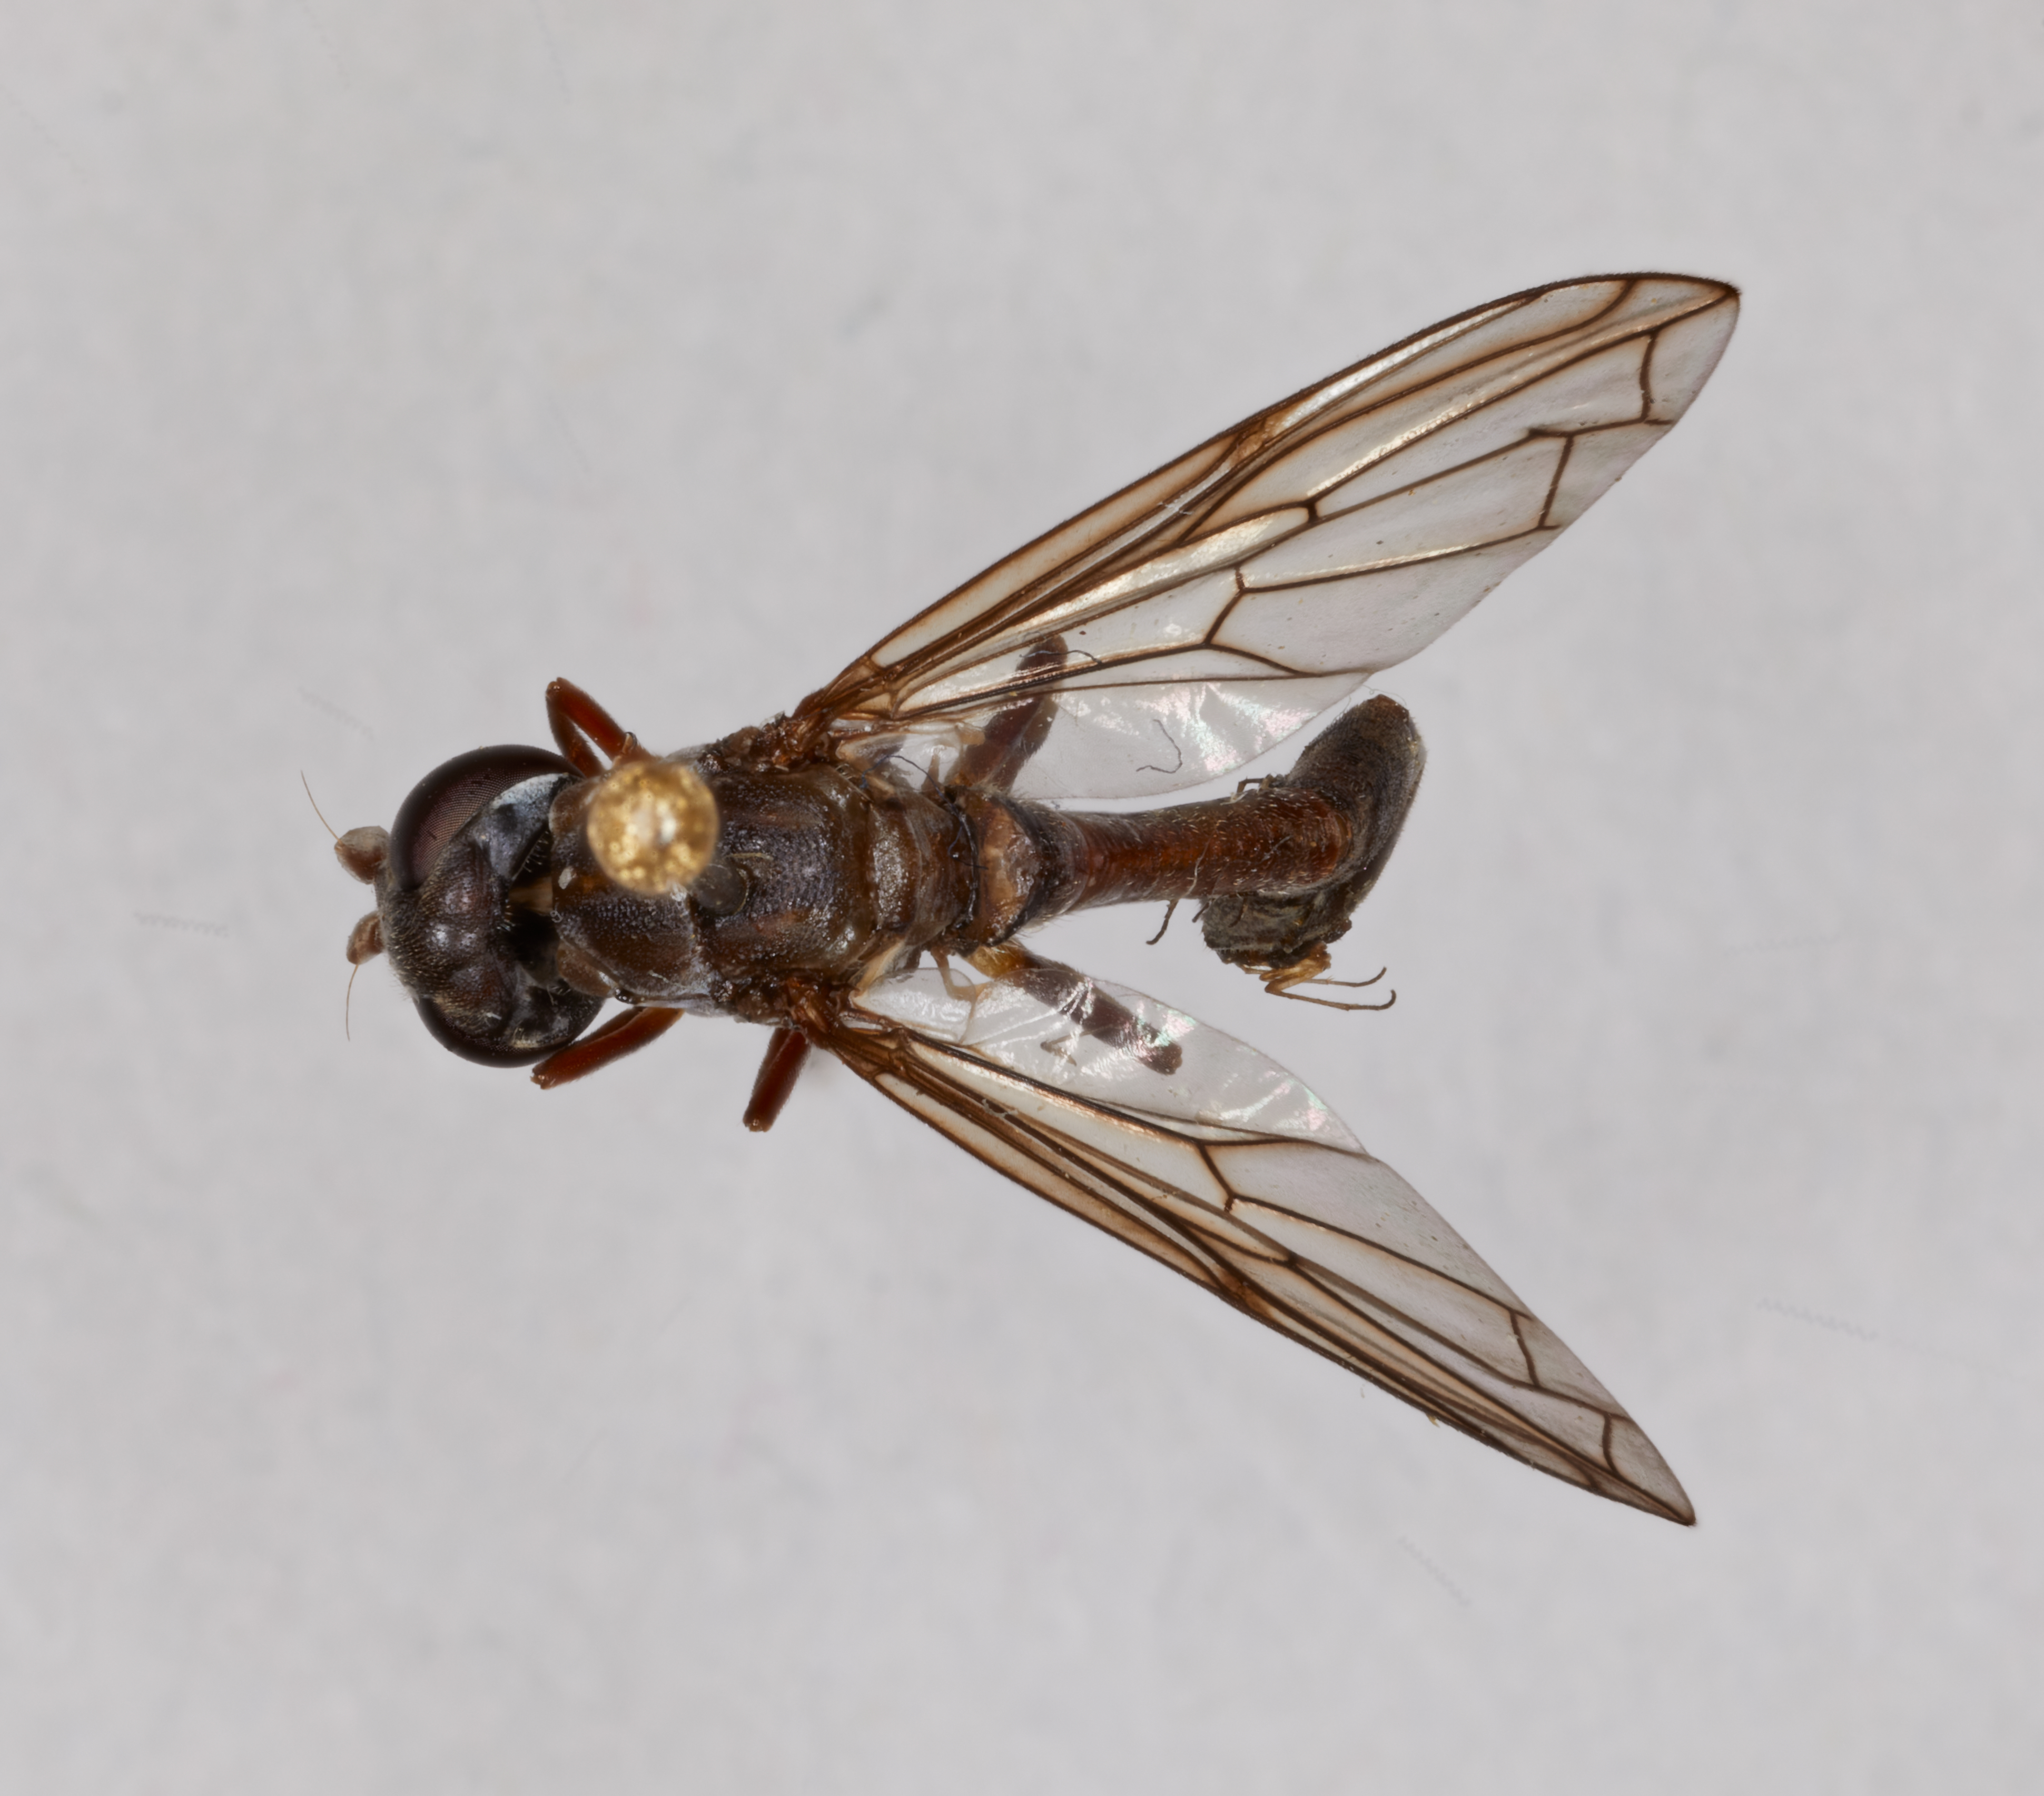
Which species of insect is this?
Spheginobaccha pamela
